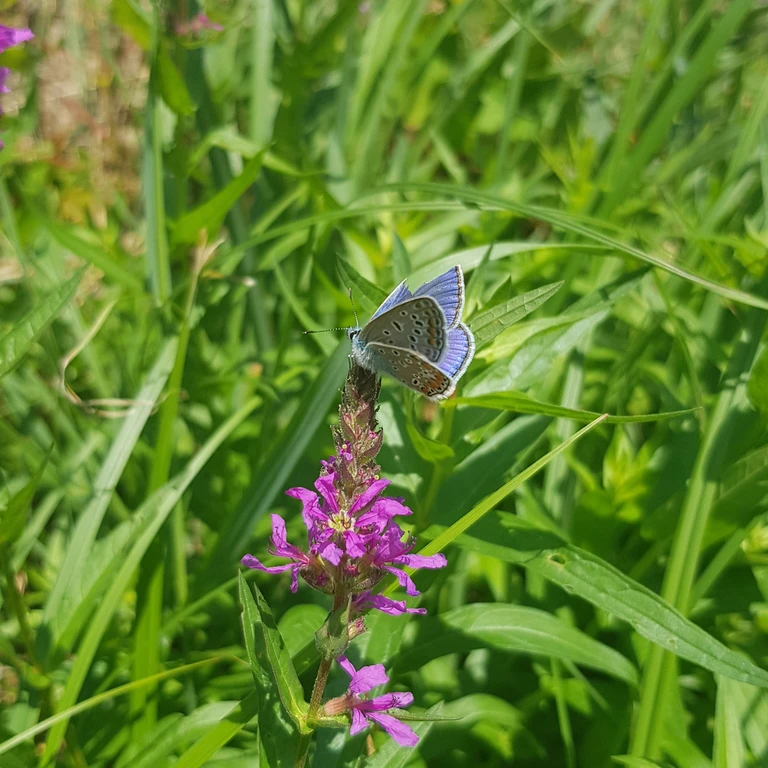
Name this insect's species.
Polyommatus icarus
